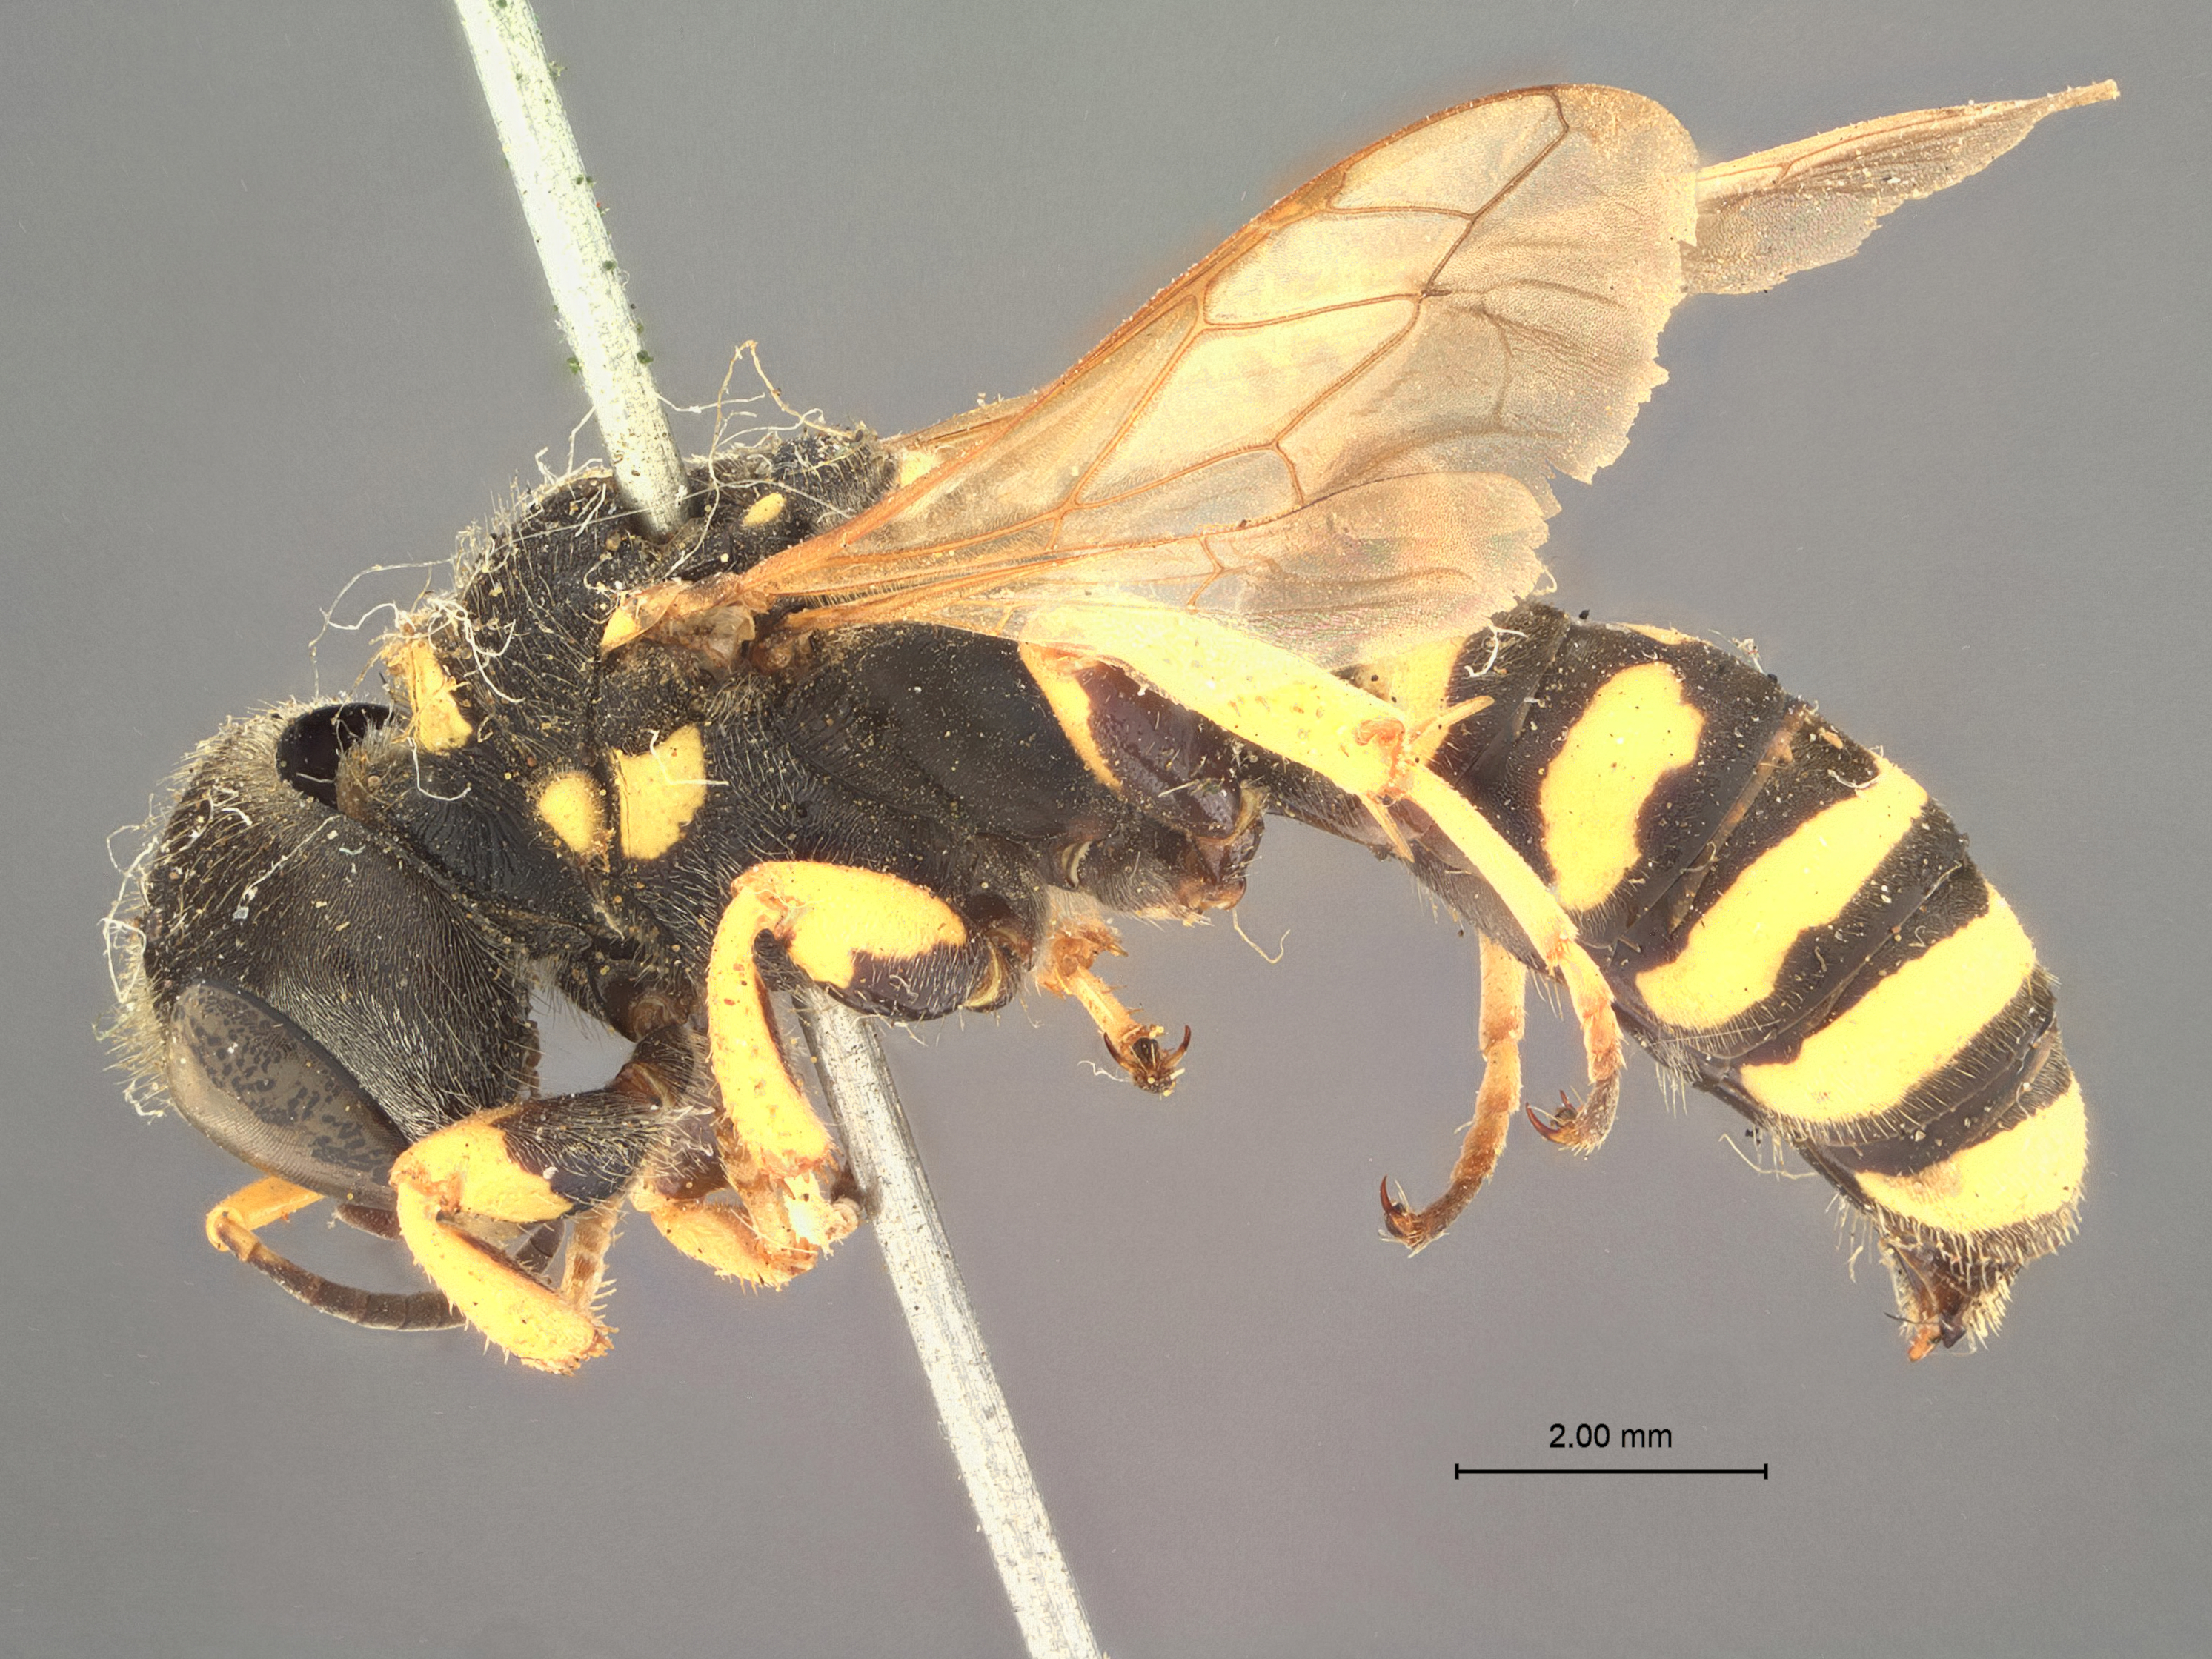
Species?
Crabro megacephalus
